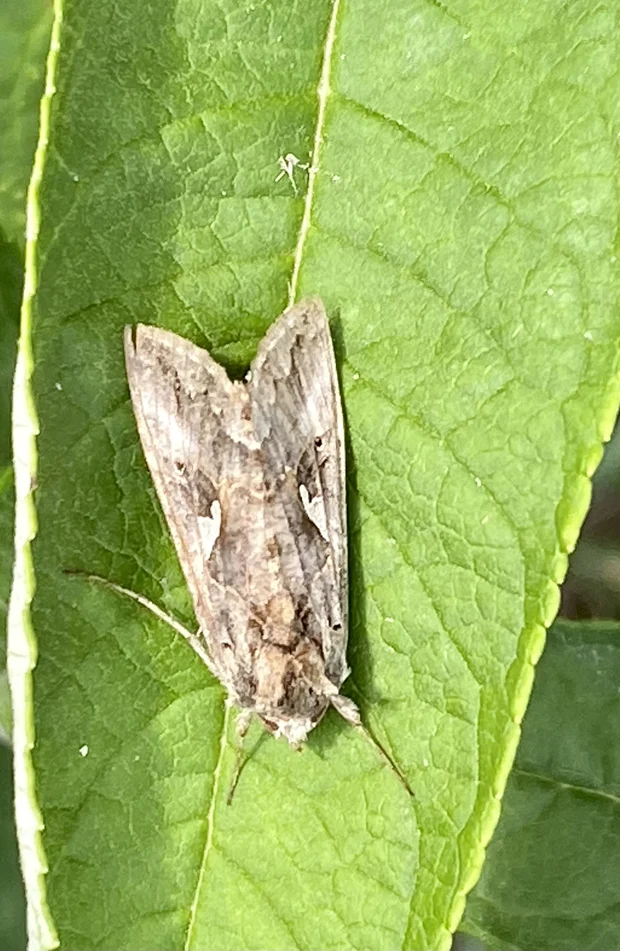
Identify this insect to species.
Autographa gamma
